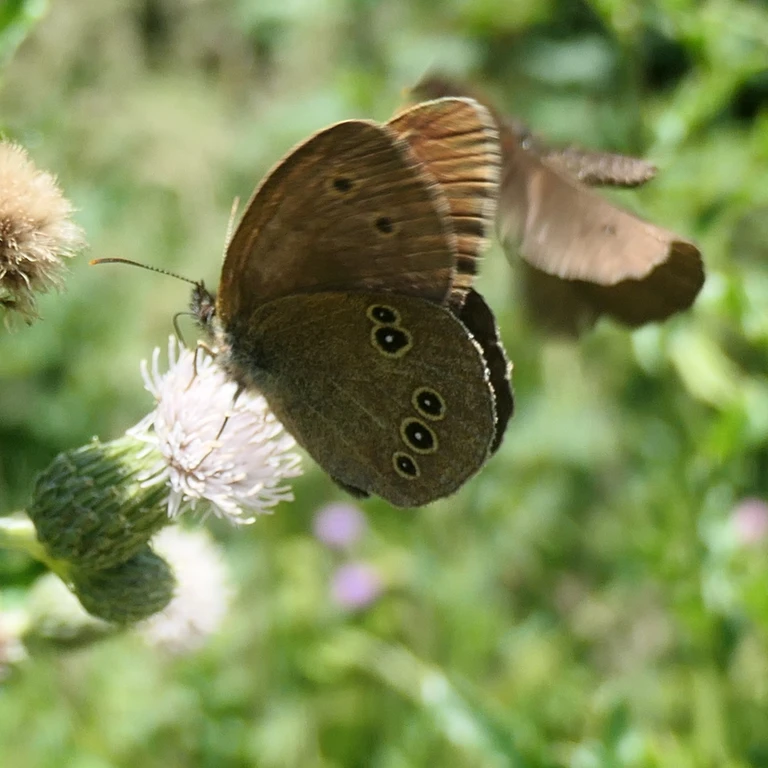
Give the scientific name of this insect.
Aphantopus hyperantus
